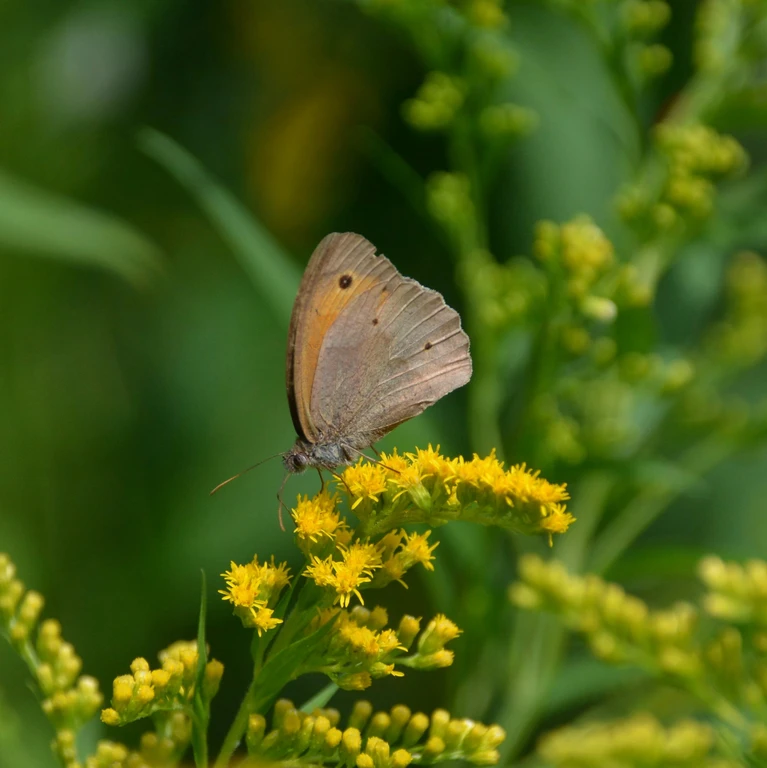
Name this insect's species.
Maniola jurtina
